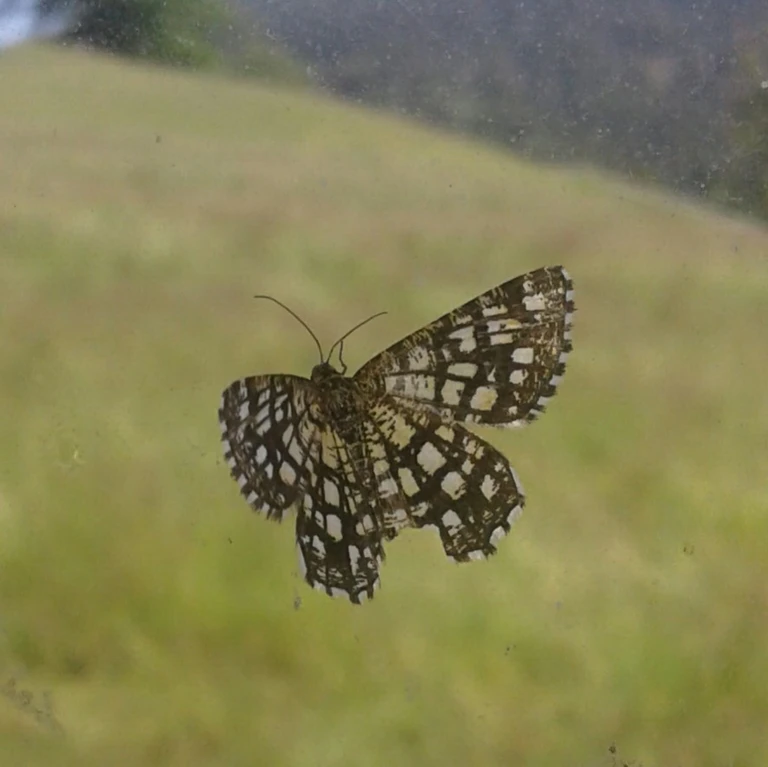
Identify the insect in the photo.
Chiasmia clathrata
